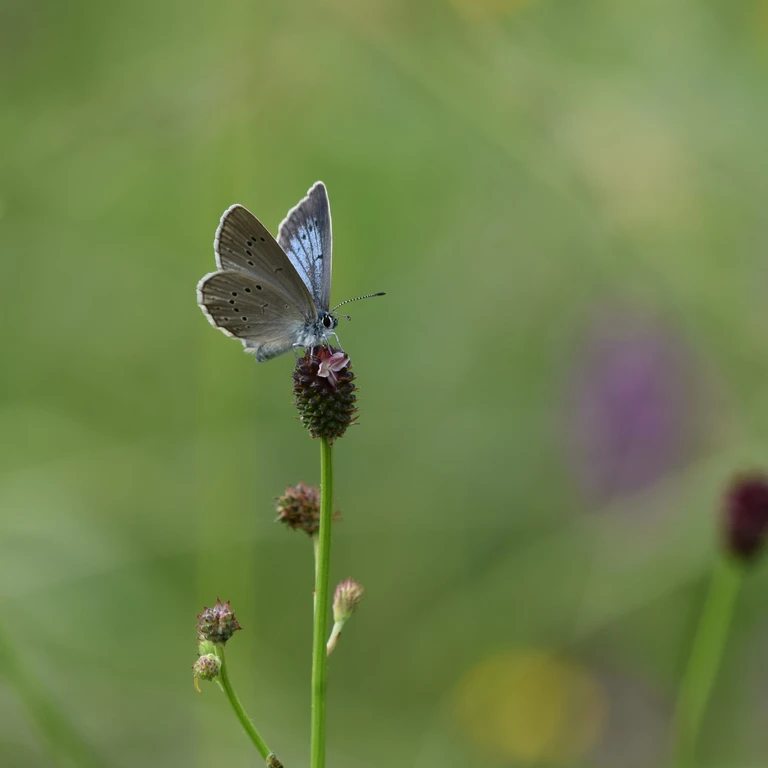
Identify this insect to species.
Phengaris teleius
